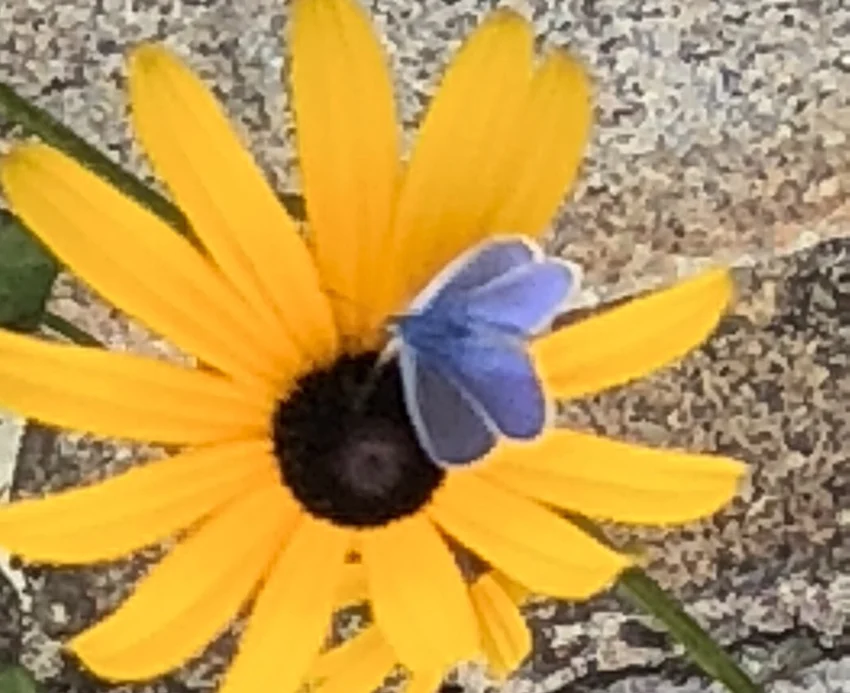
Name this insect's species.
Polyommatus icarus
